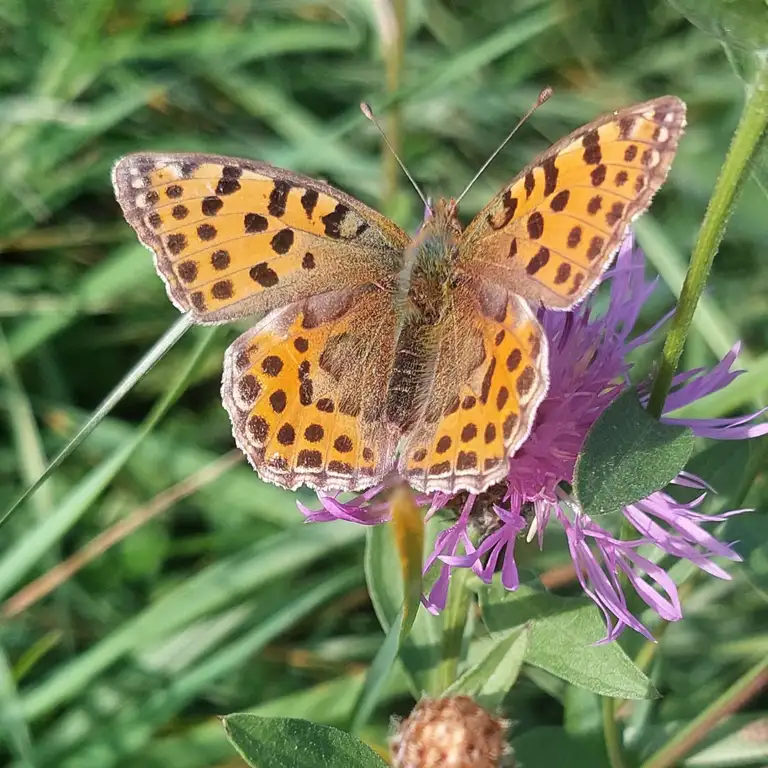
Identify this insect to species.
Issoria lathonia
